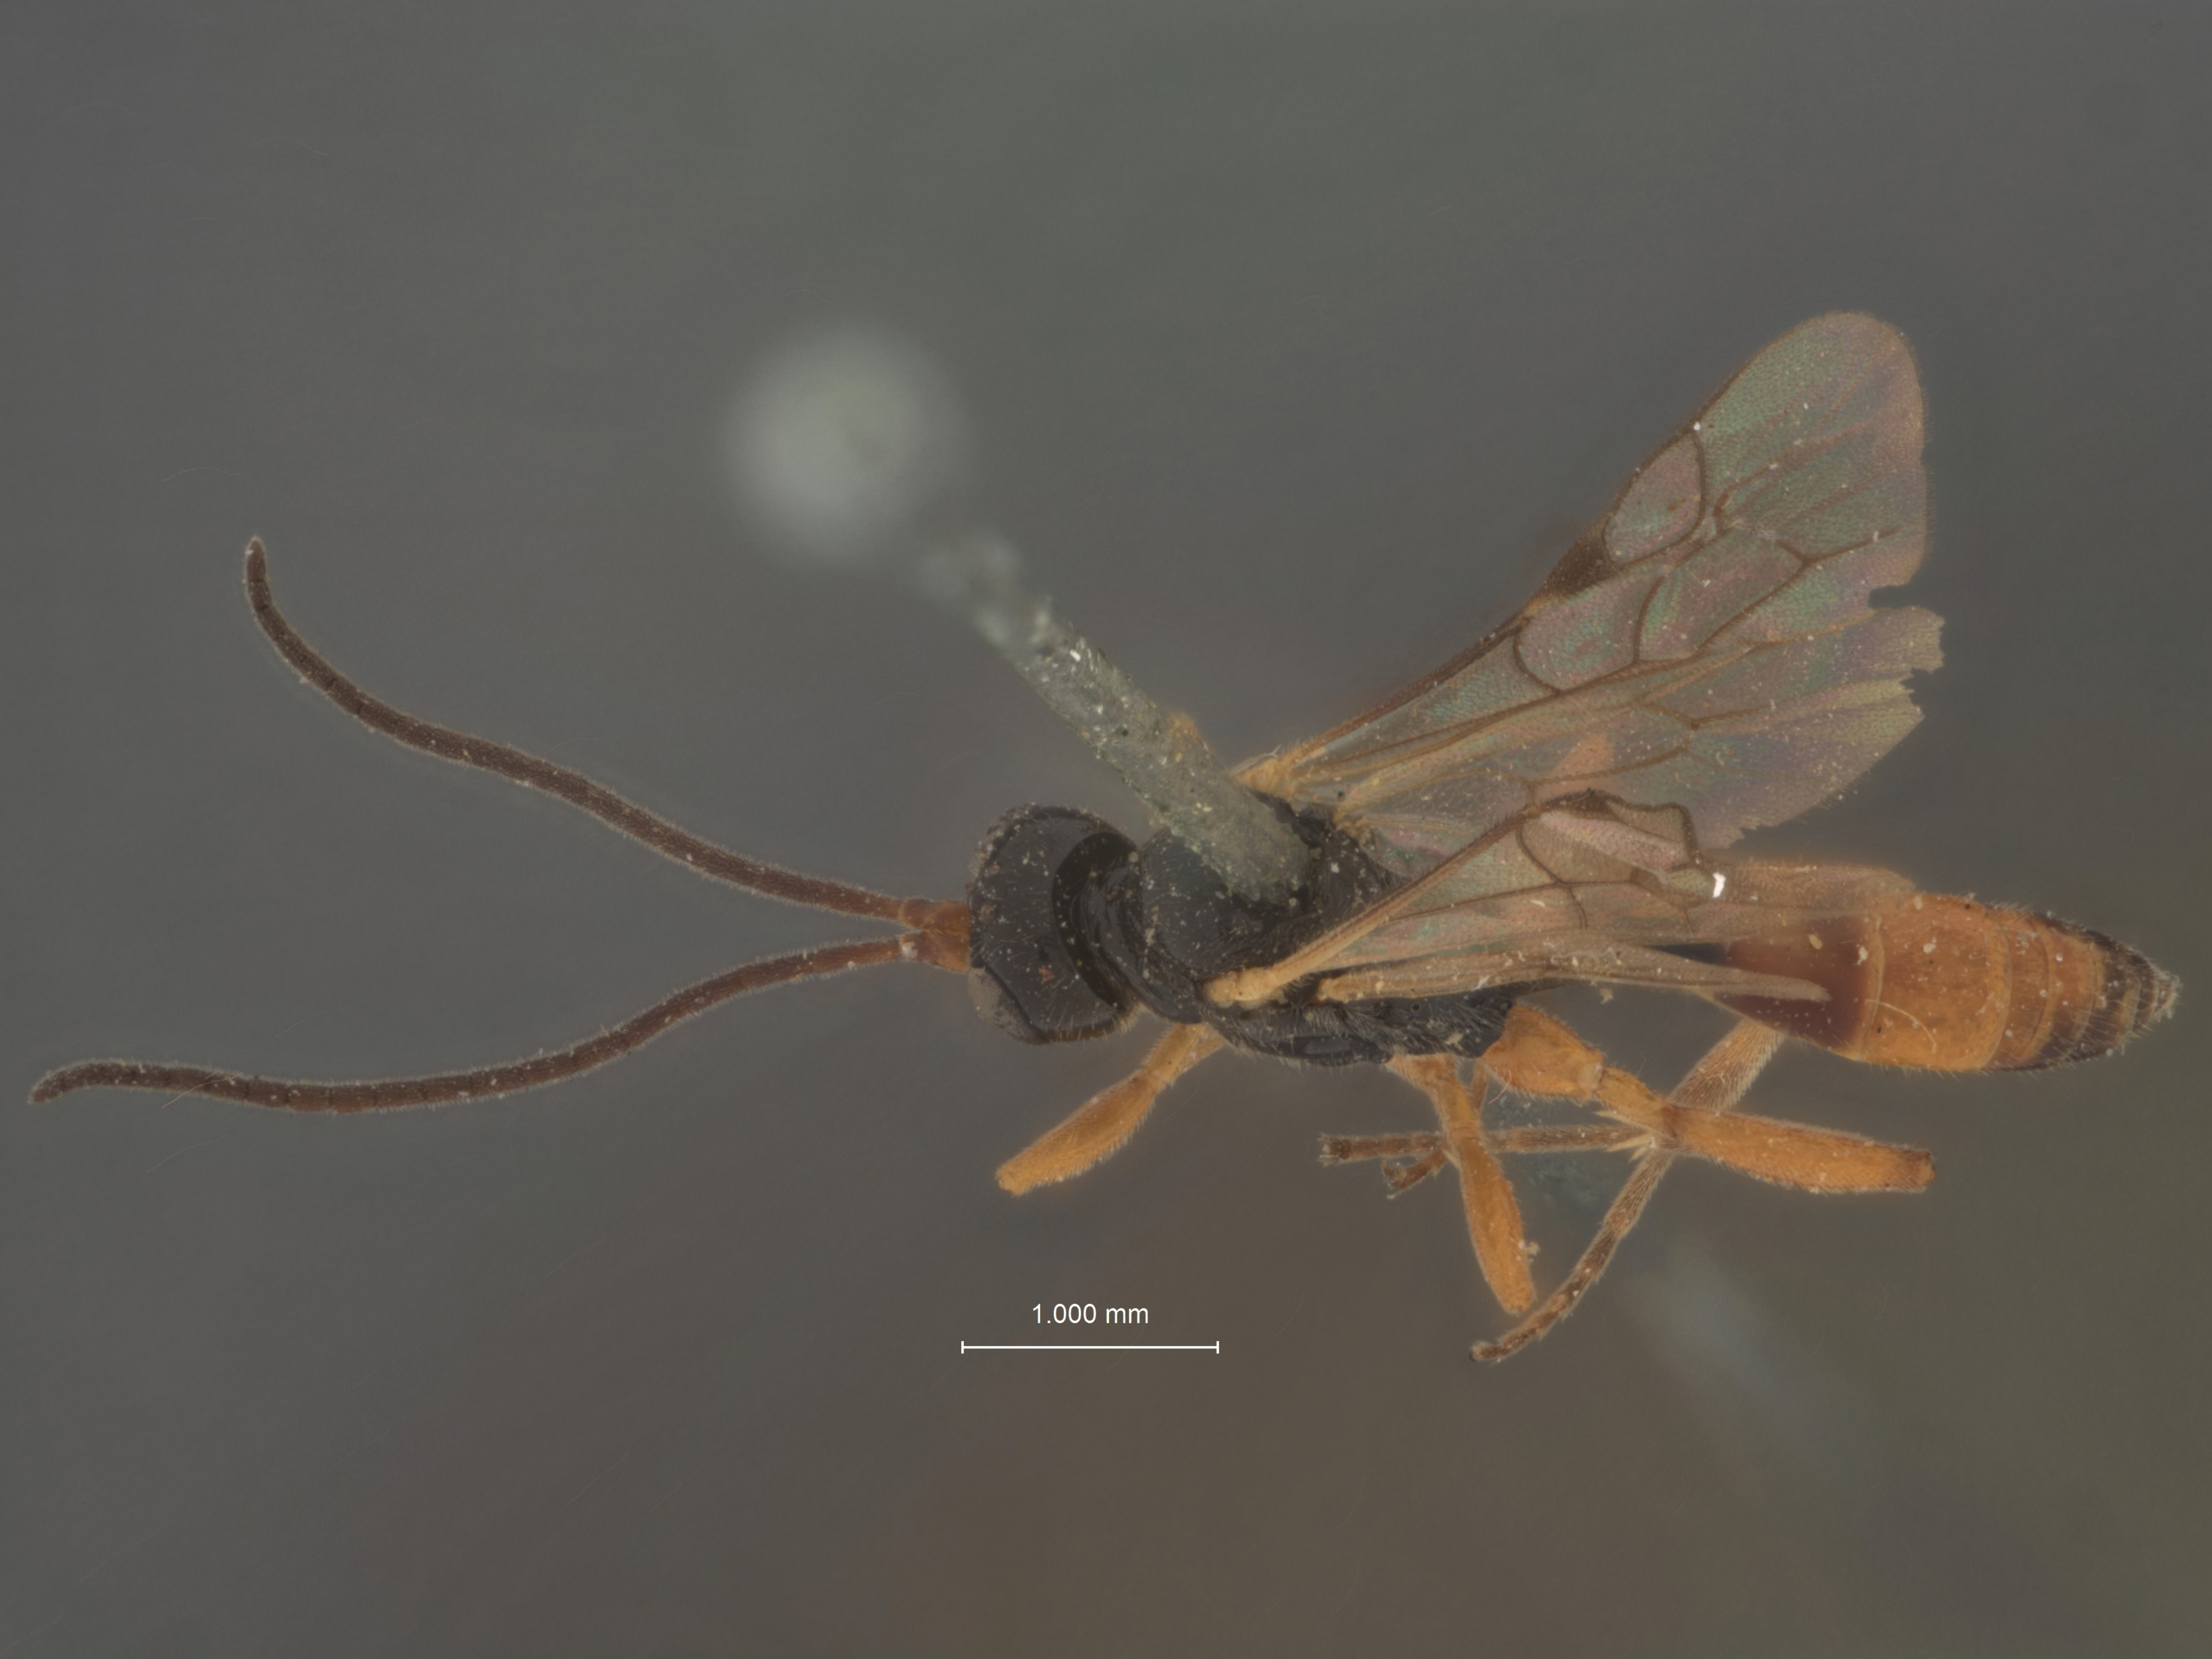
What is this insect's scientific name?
Phygadeuon timidus
